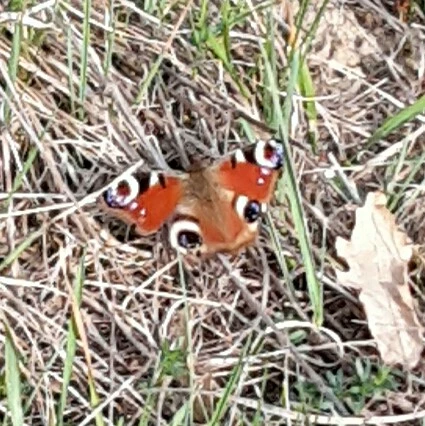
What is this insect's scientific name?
Aglais io
